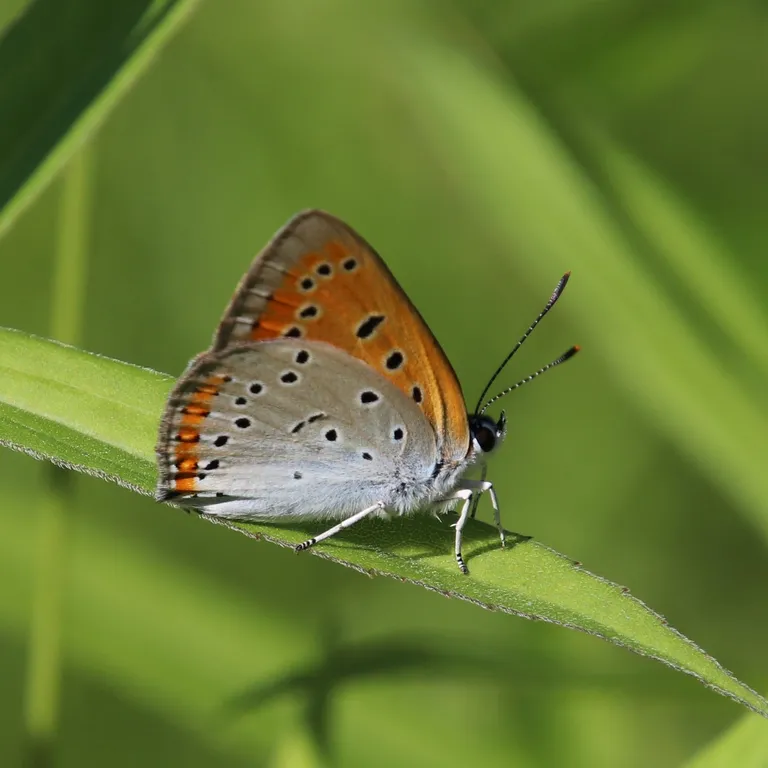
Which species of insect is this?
Lycaena dispar
